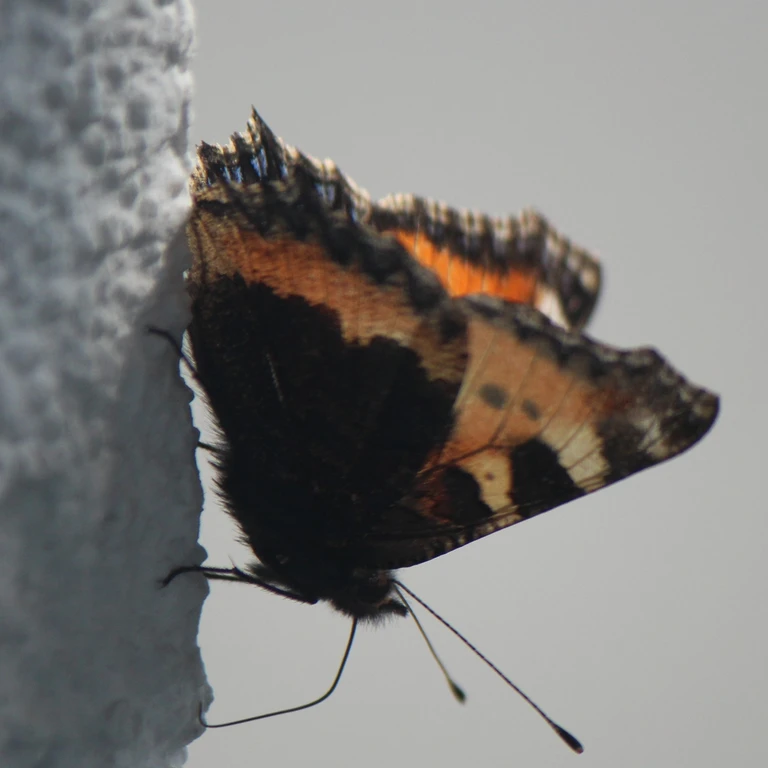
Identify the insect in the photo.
Aglais urticae
